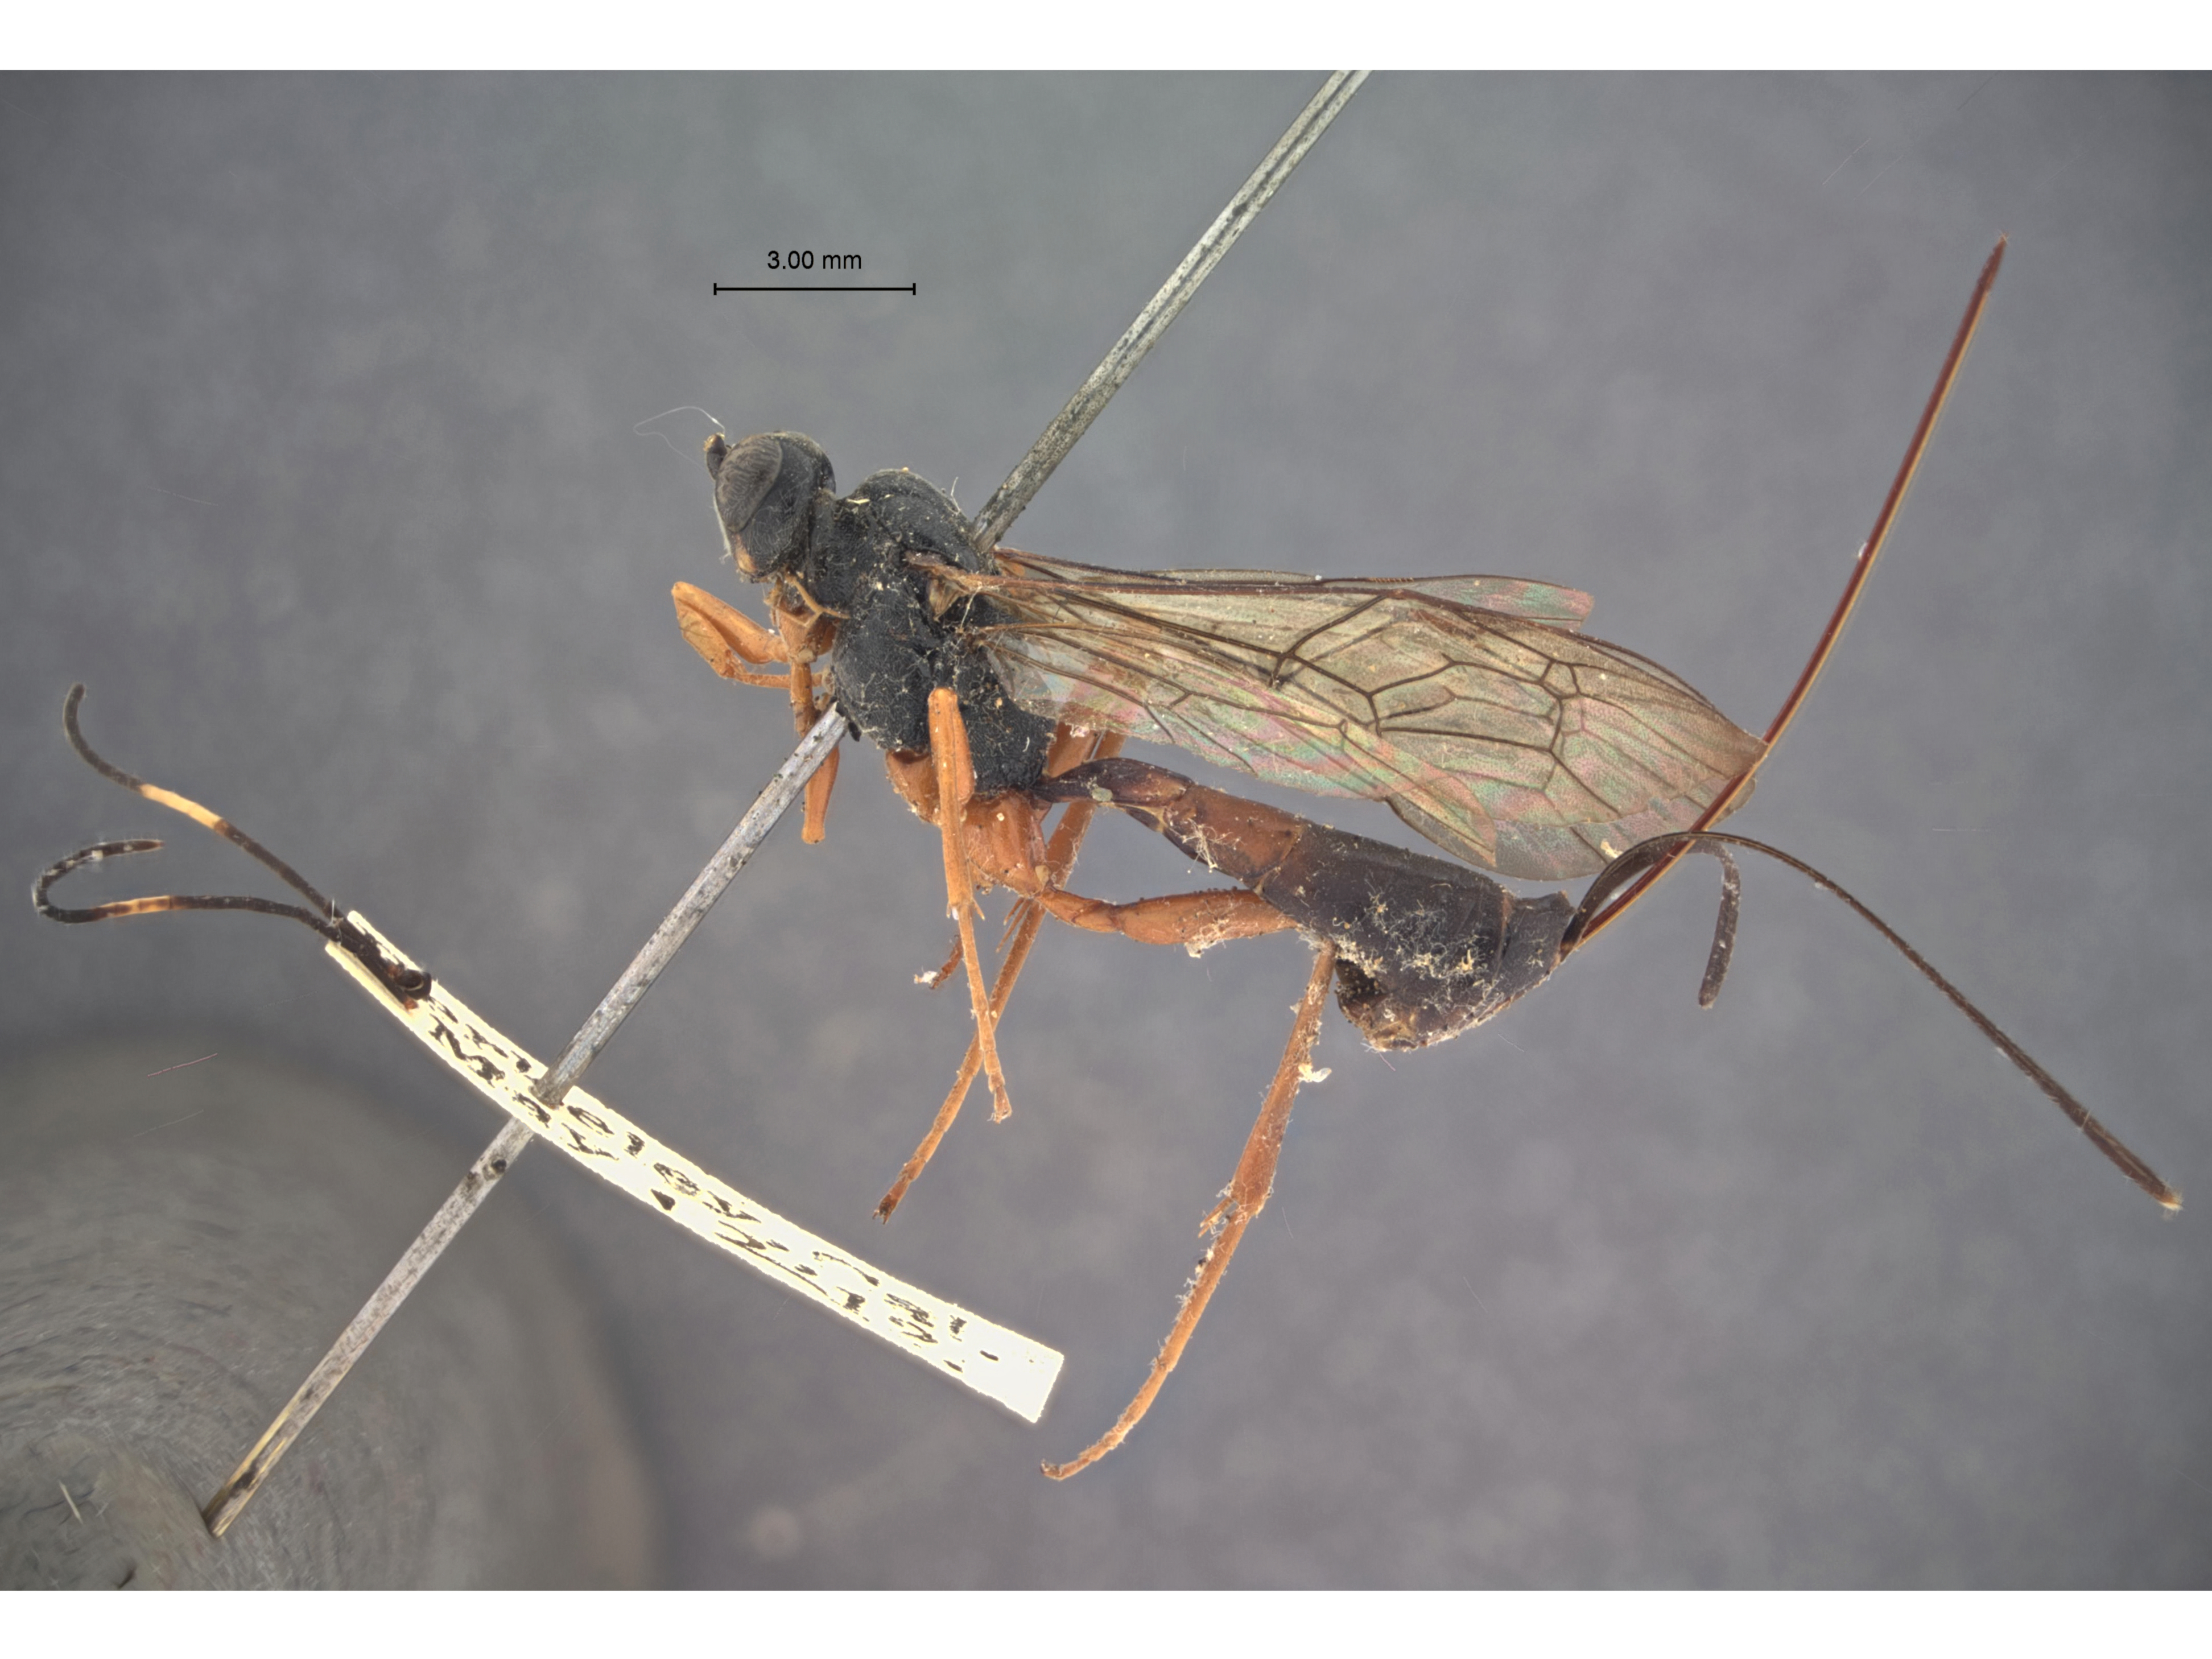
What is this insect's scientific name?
Echthrus abdominalis
